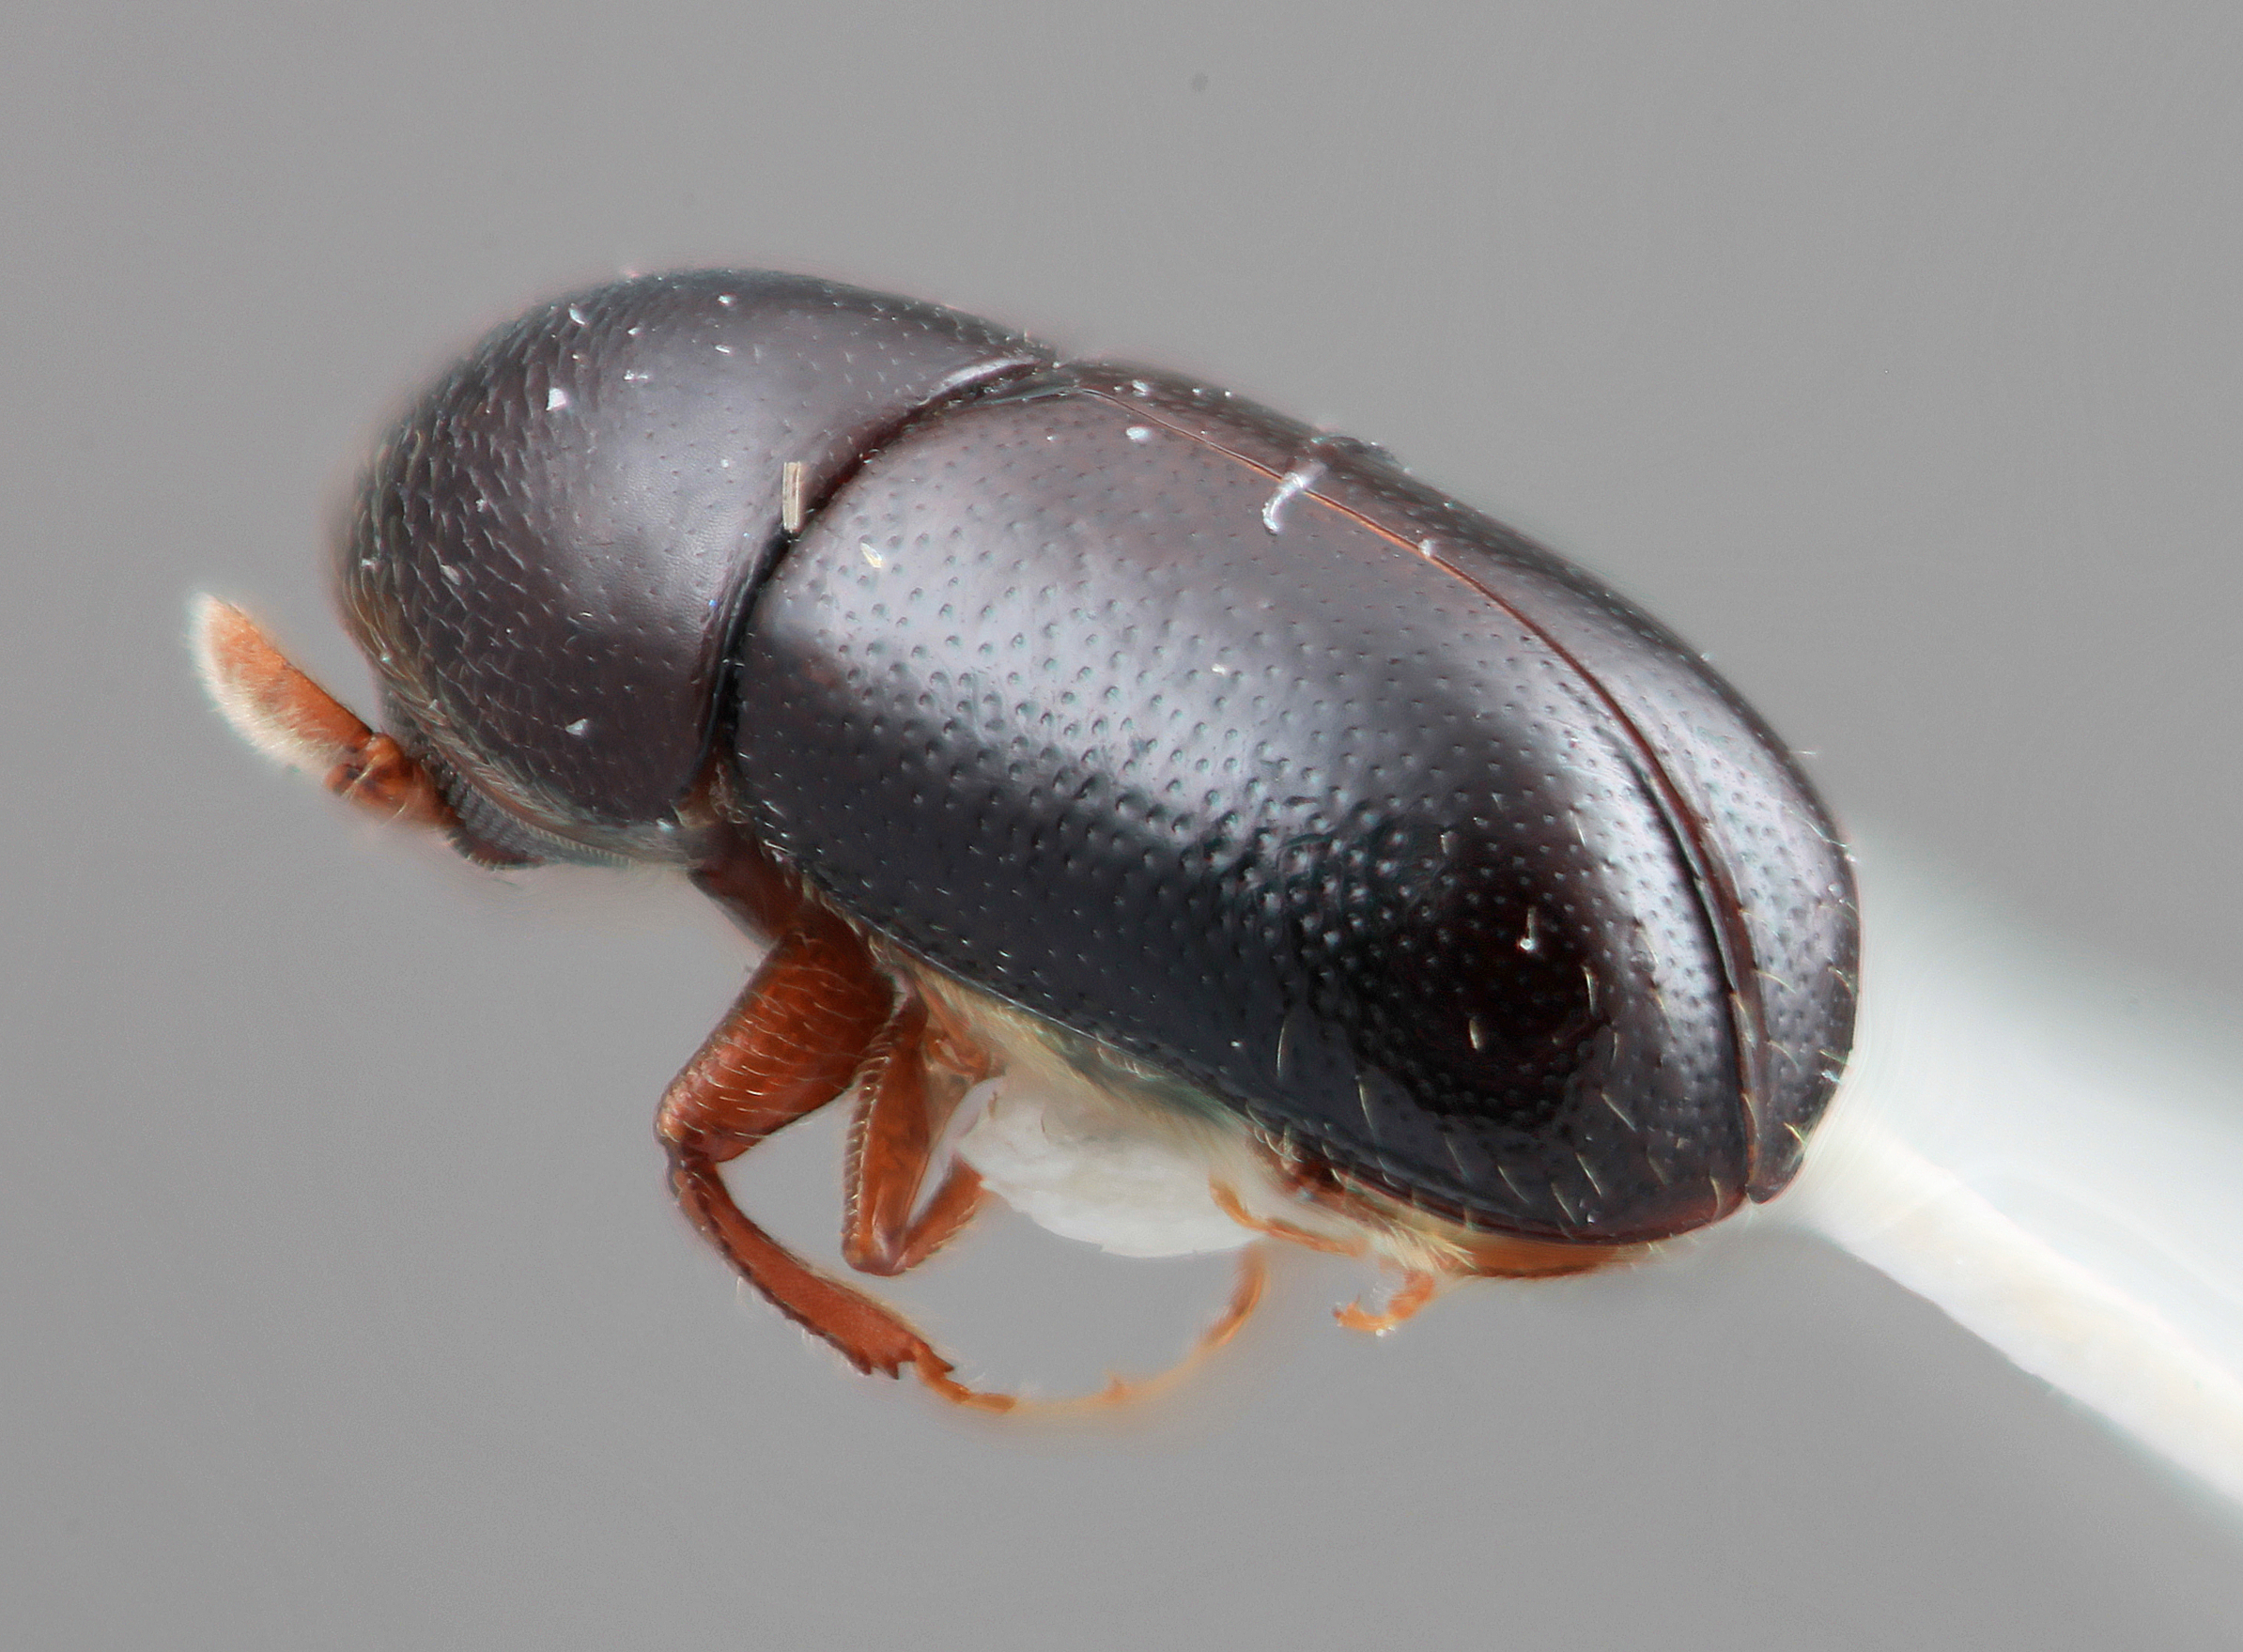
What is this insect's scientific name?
Corthylus confusus
